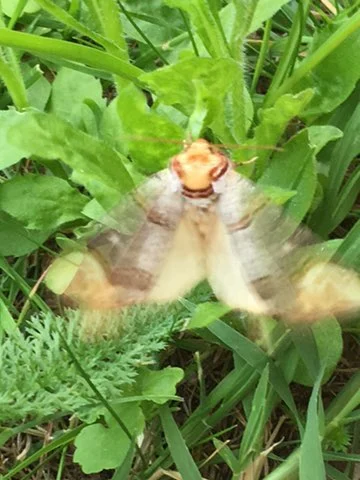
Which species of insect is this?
Phalera bucephala
